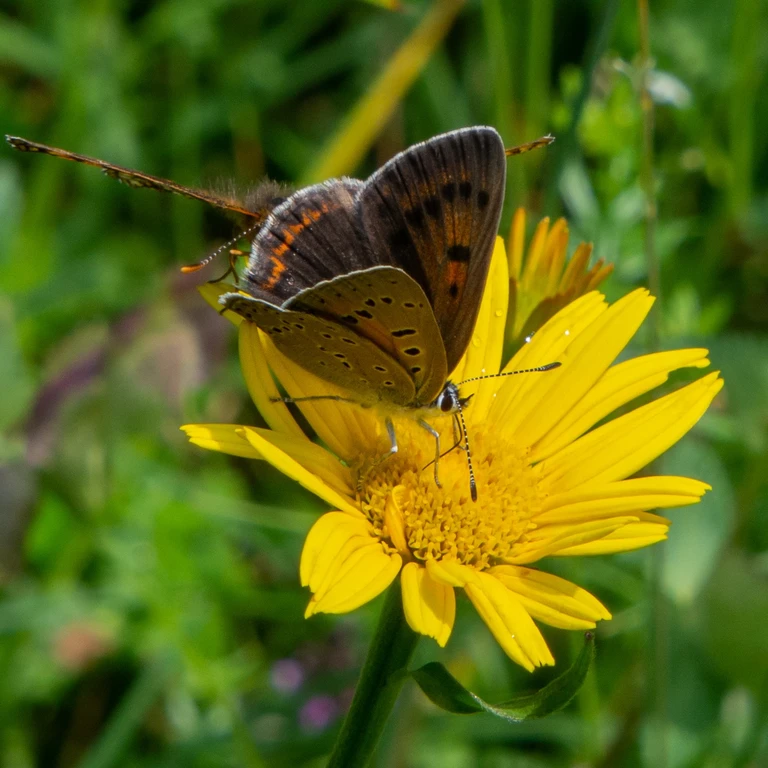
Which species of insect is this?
Lycaena hippothoe (also Palaeochrysophanus hippothoe)
